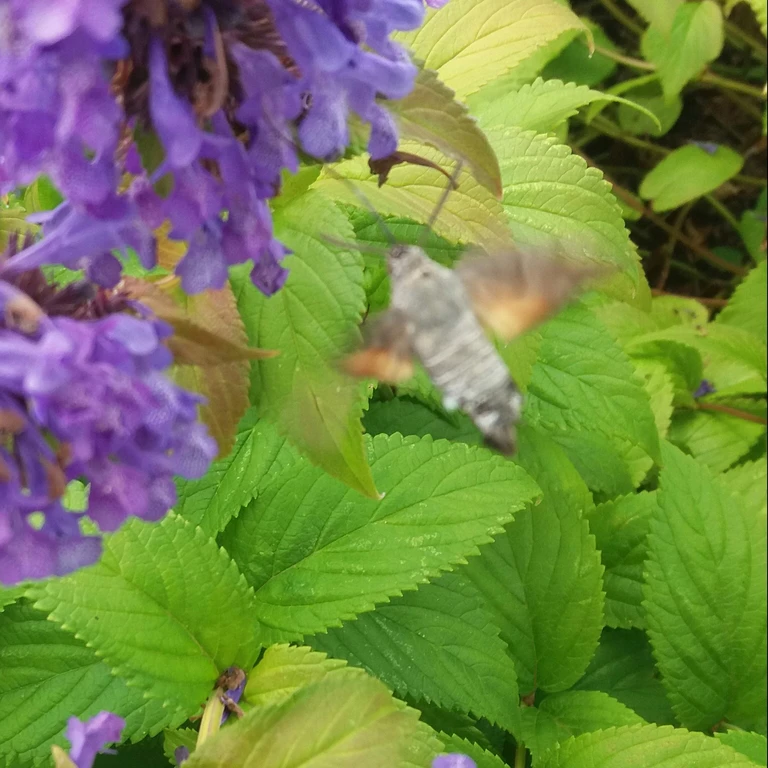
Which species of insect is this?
Macroglossum stellatarum
